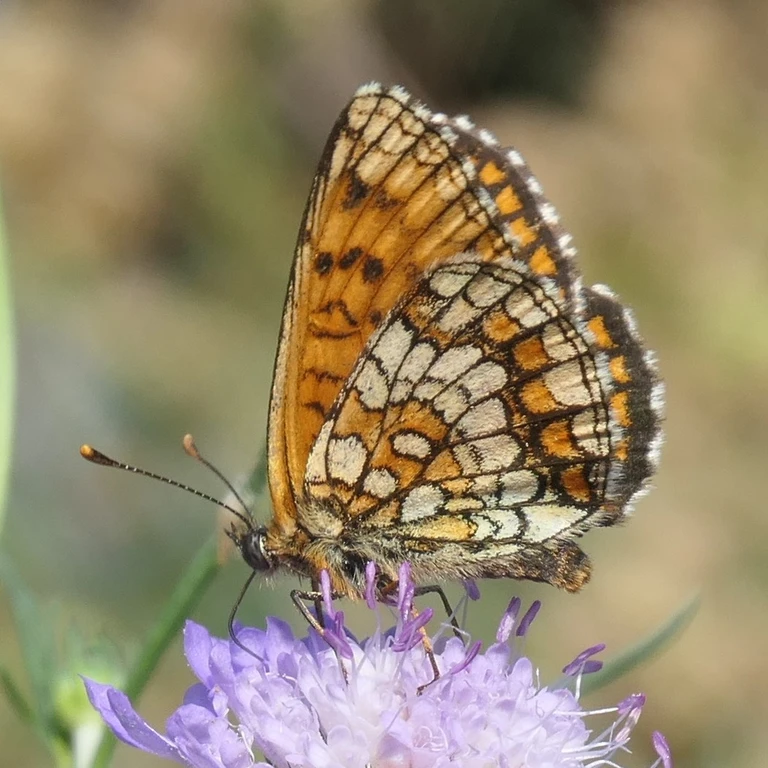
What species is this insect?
Melitaea athalia
